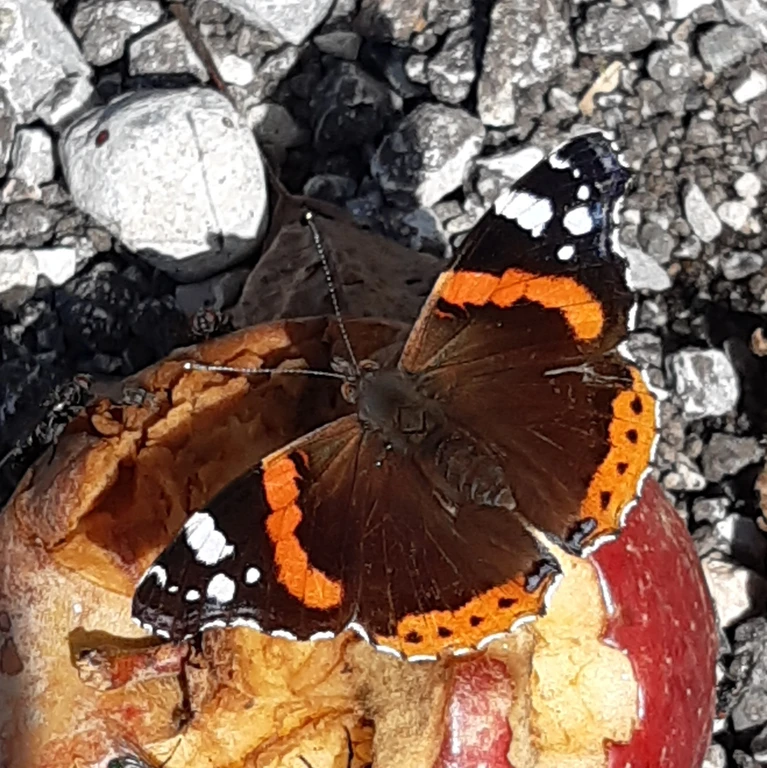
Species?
Vanessa atalanta
